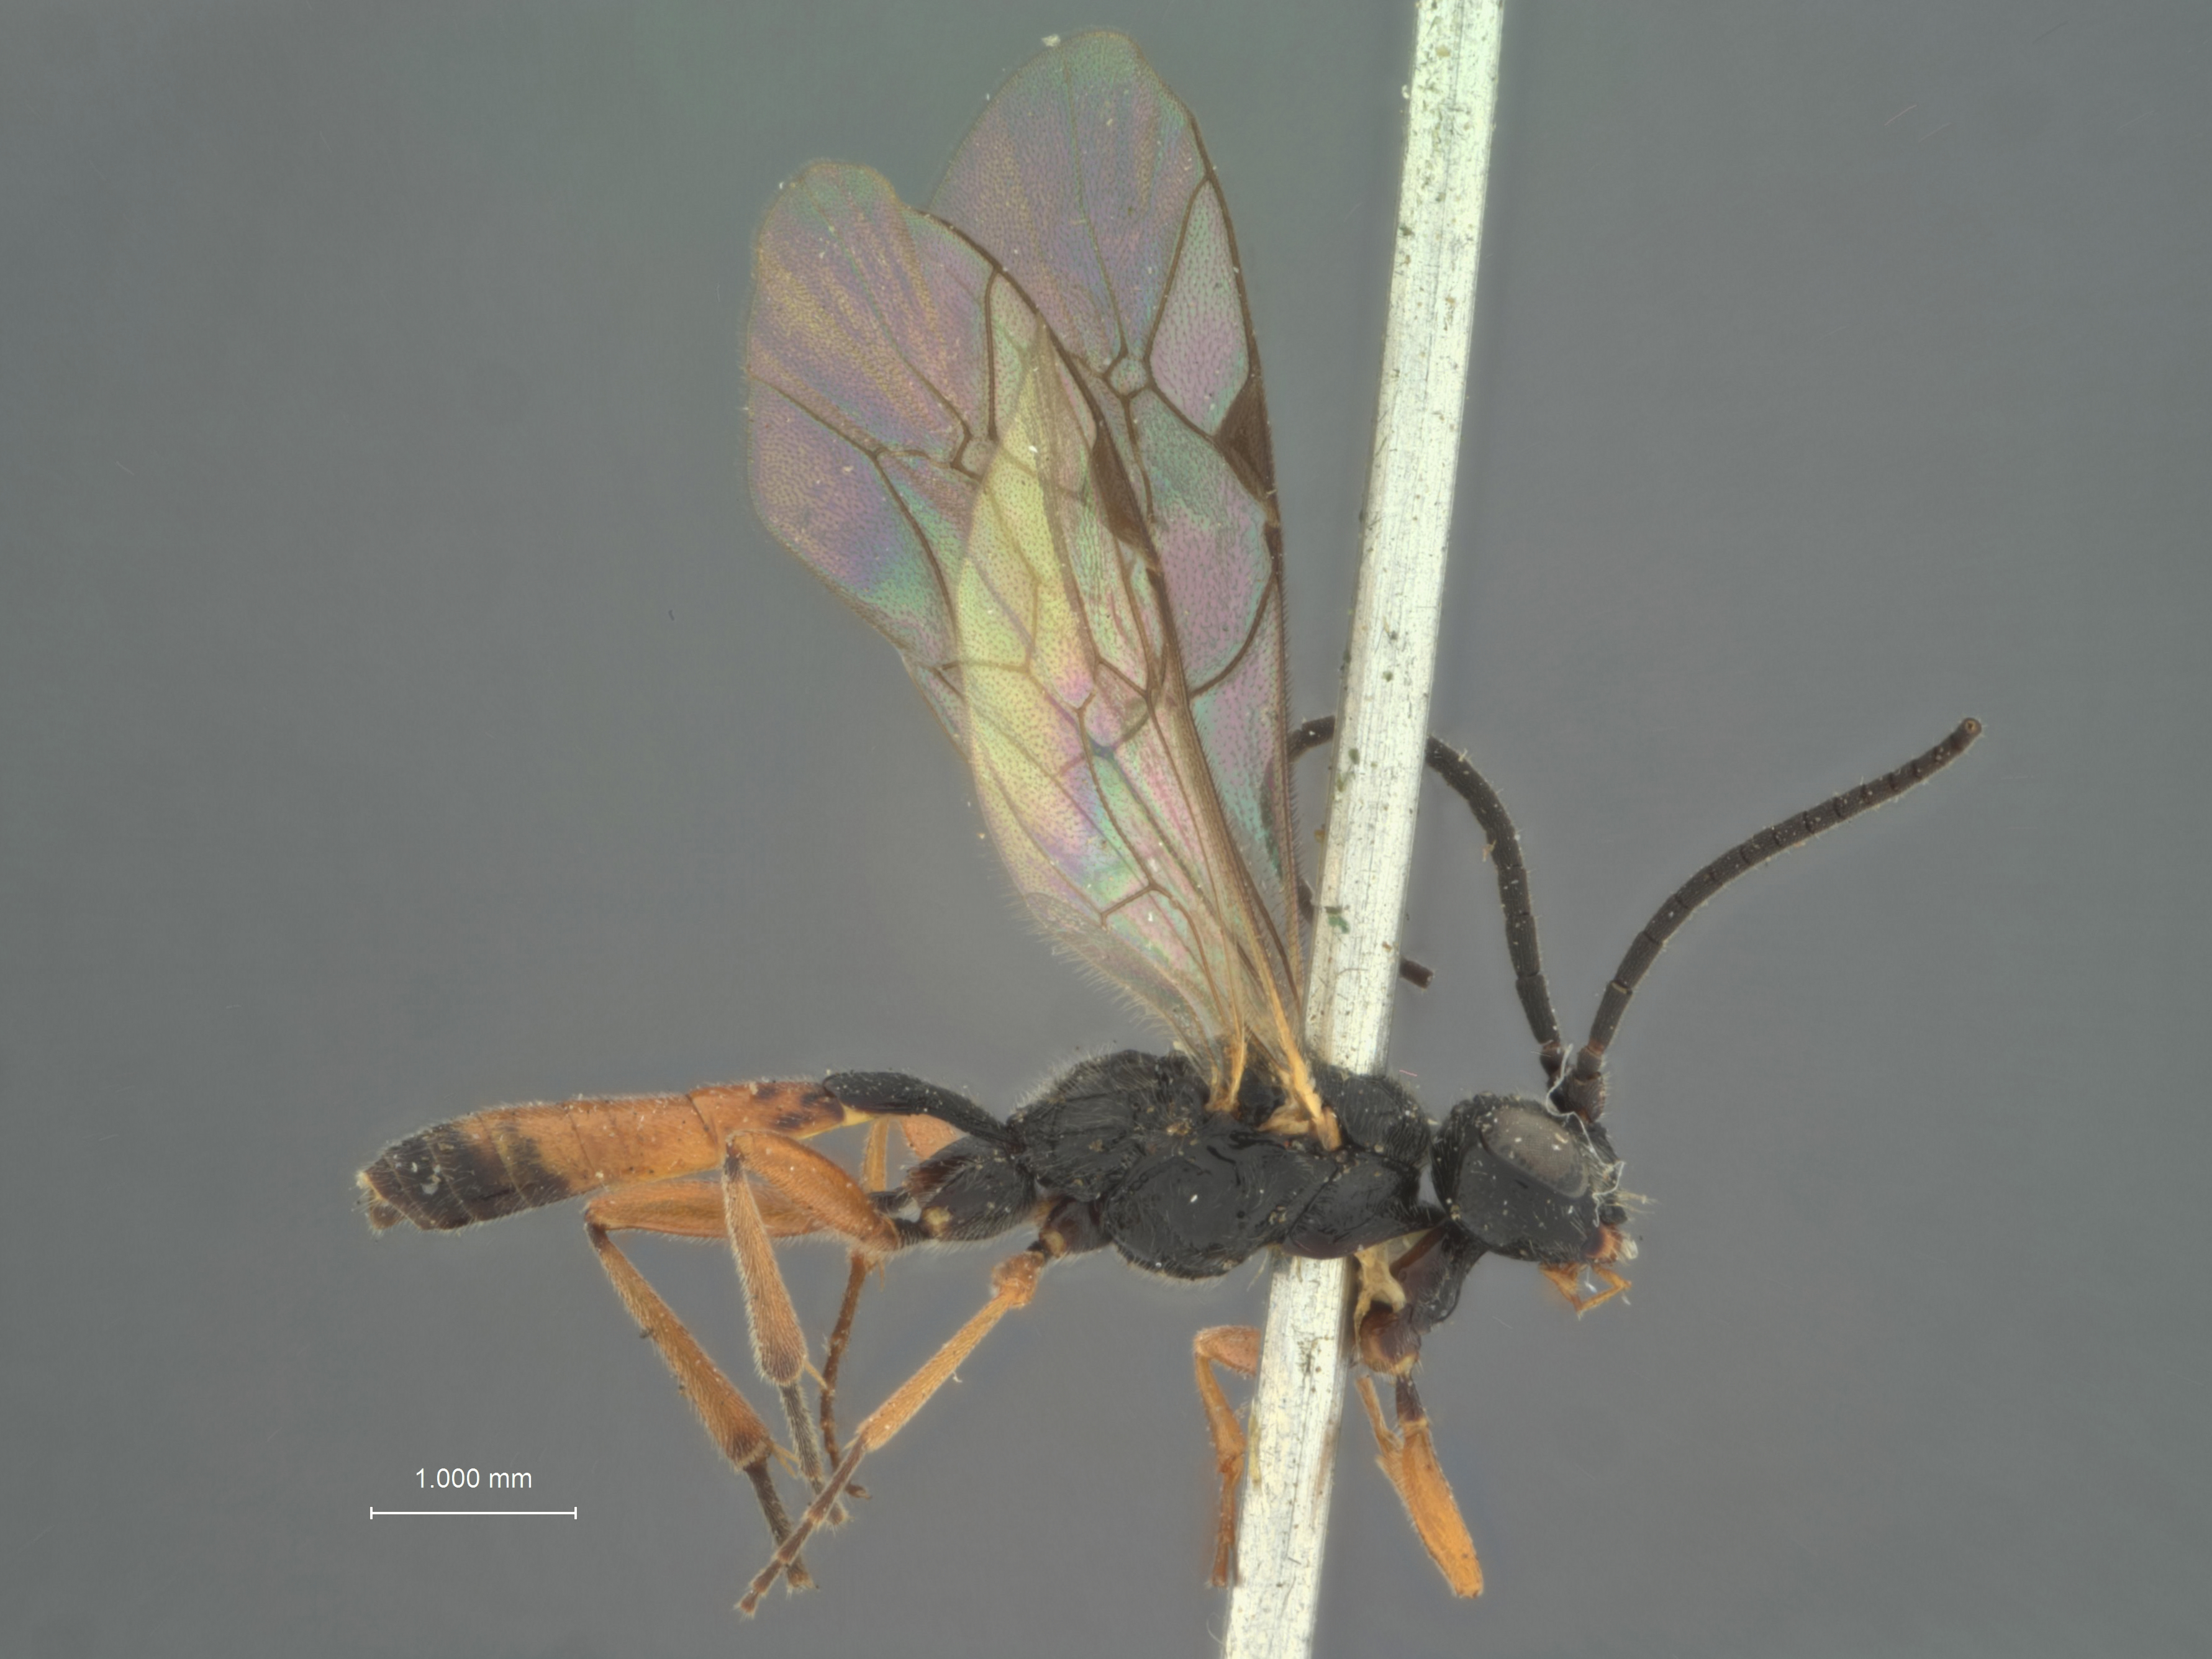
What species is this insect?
Phaeogenes montivagus
